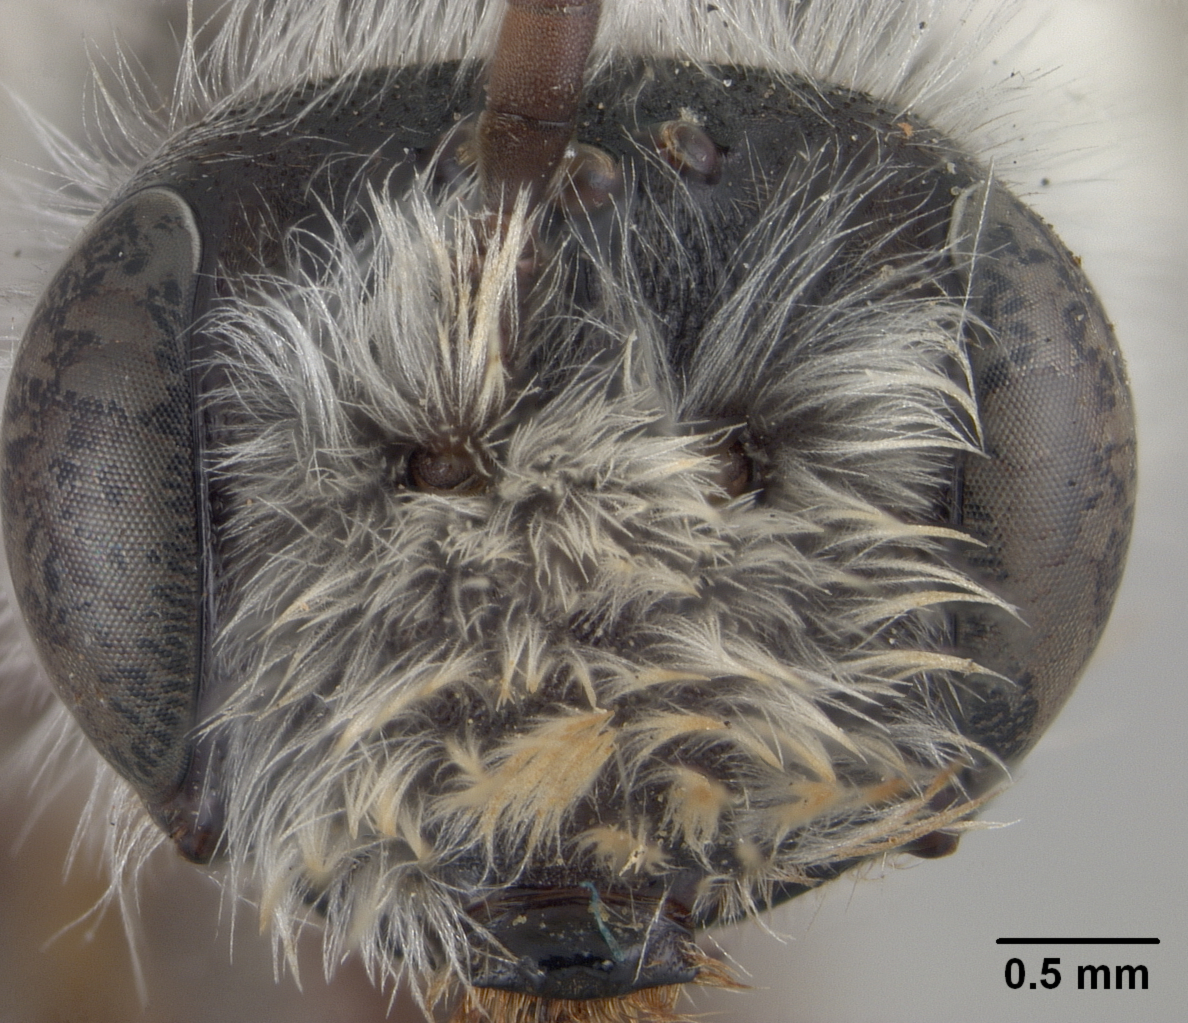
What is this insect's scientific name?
Andrena mesillae
